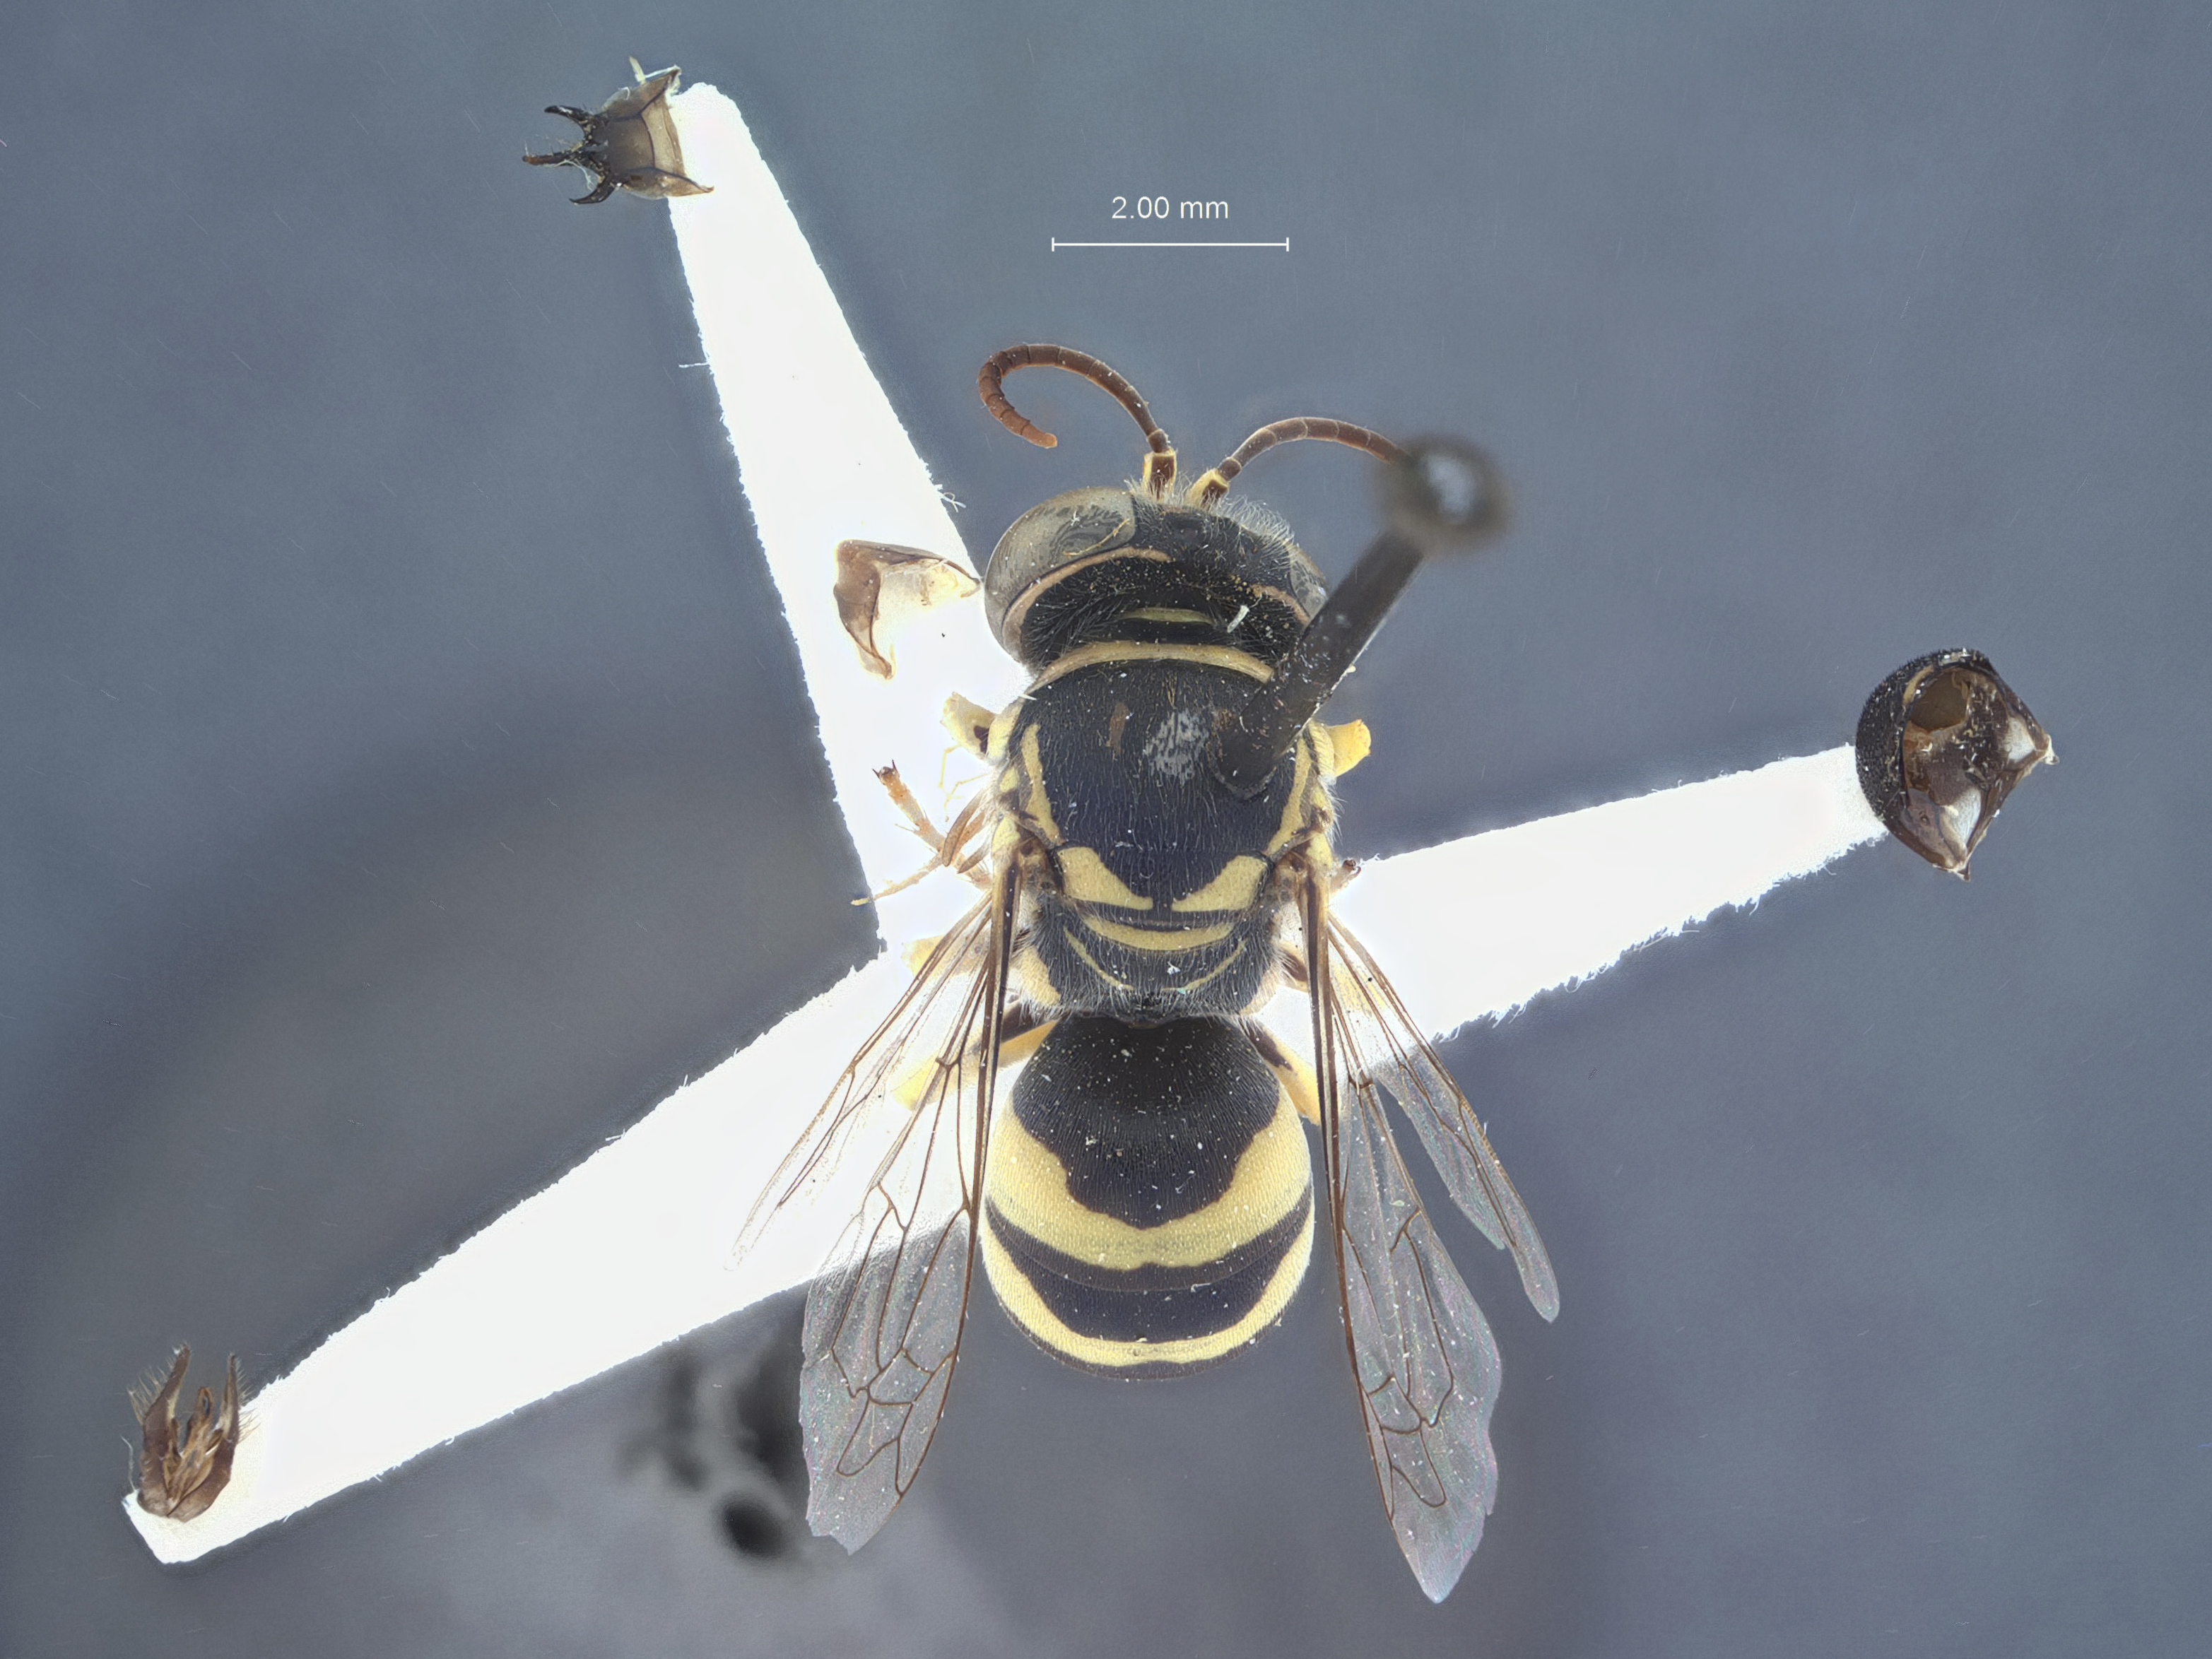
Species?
Microstictia hurdi
